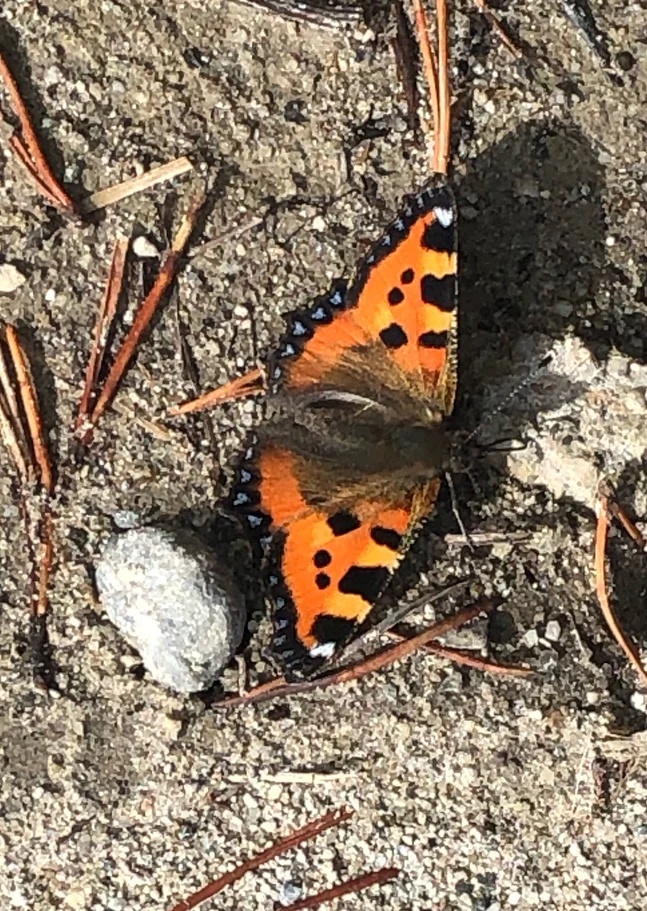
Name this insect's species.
Aglais urticae
